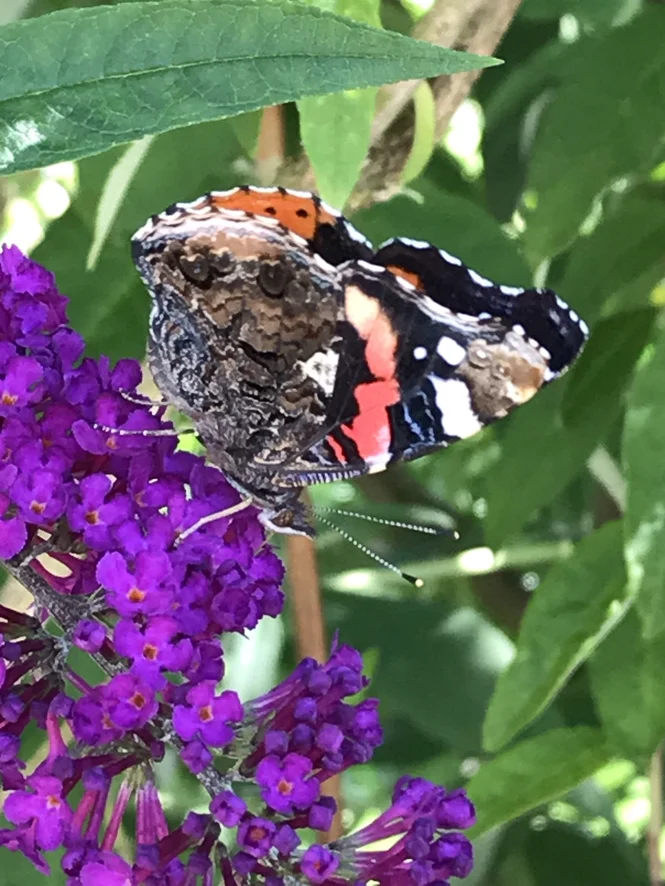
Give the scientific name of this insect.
Vanessa atalanta
